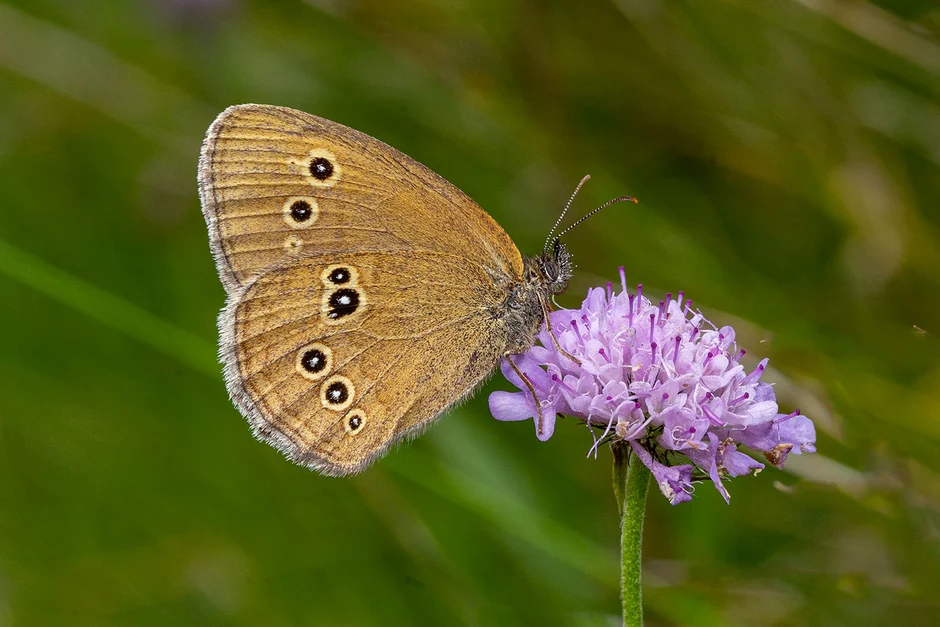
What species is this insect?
Aphantopus hyperantus
